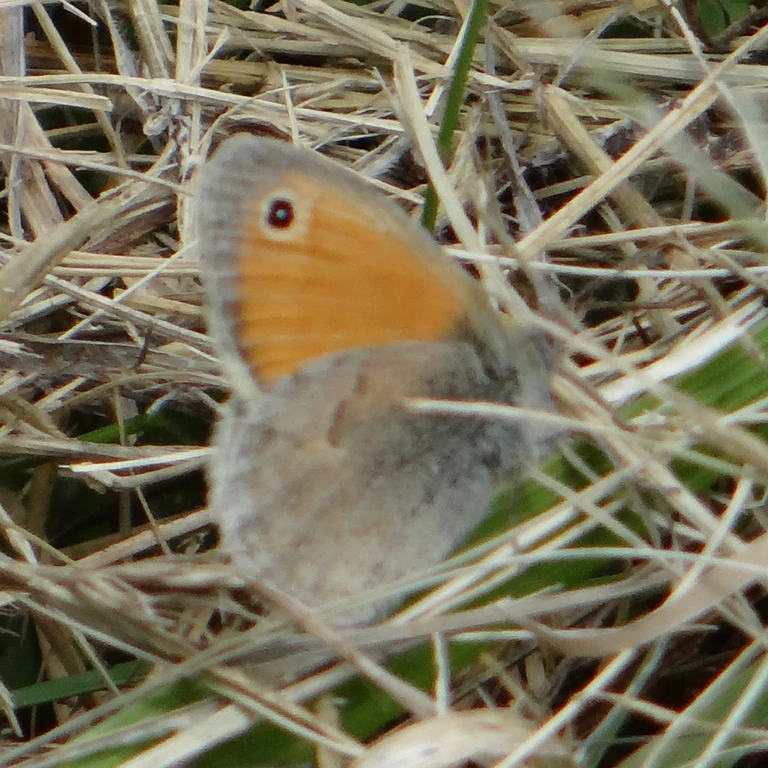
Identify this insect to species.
Coenonympha pamphilus
